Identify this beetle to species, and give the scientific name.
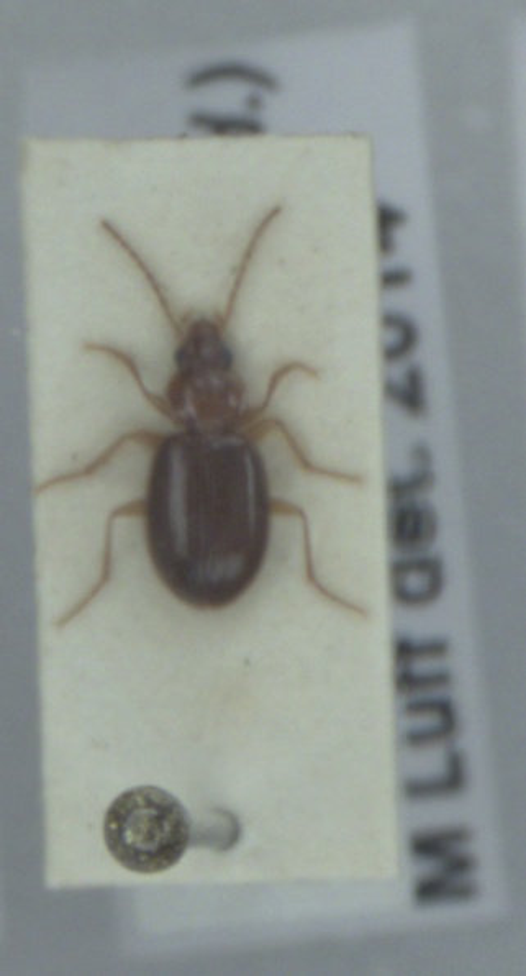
Ocys harpaloides
